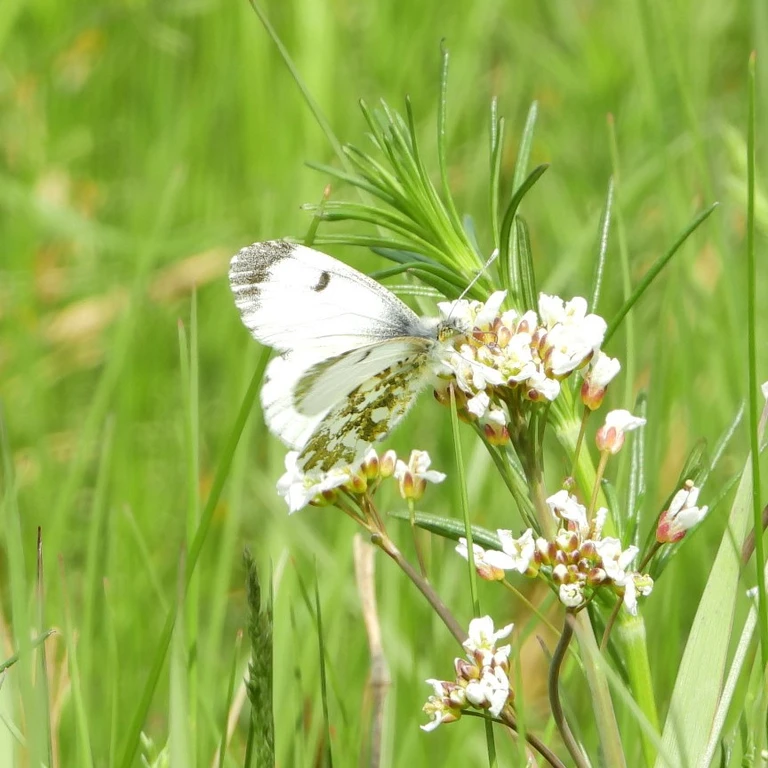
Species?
Anthocharis cardamines
